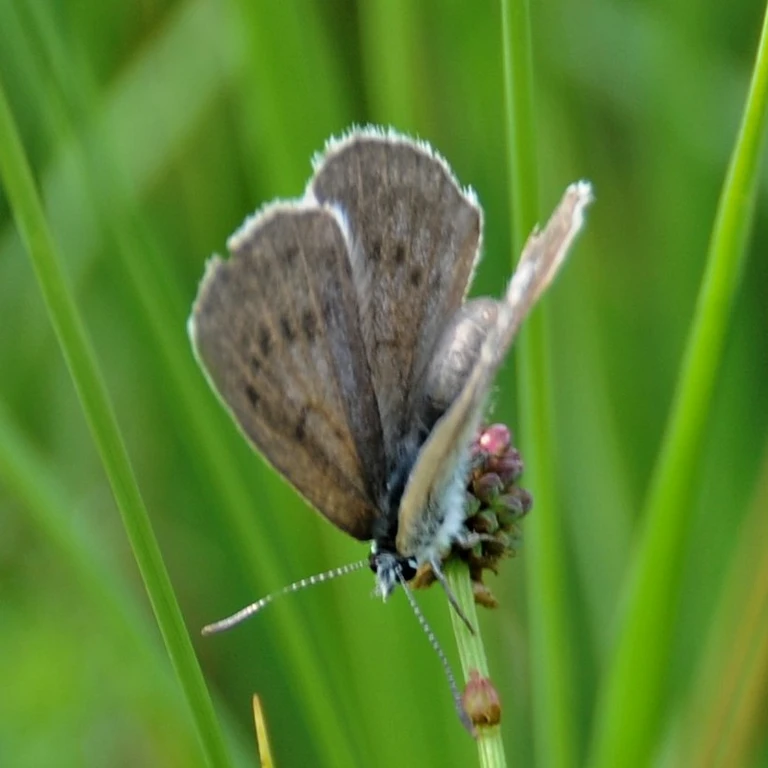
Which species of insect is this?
Phengaris teleius
